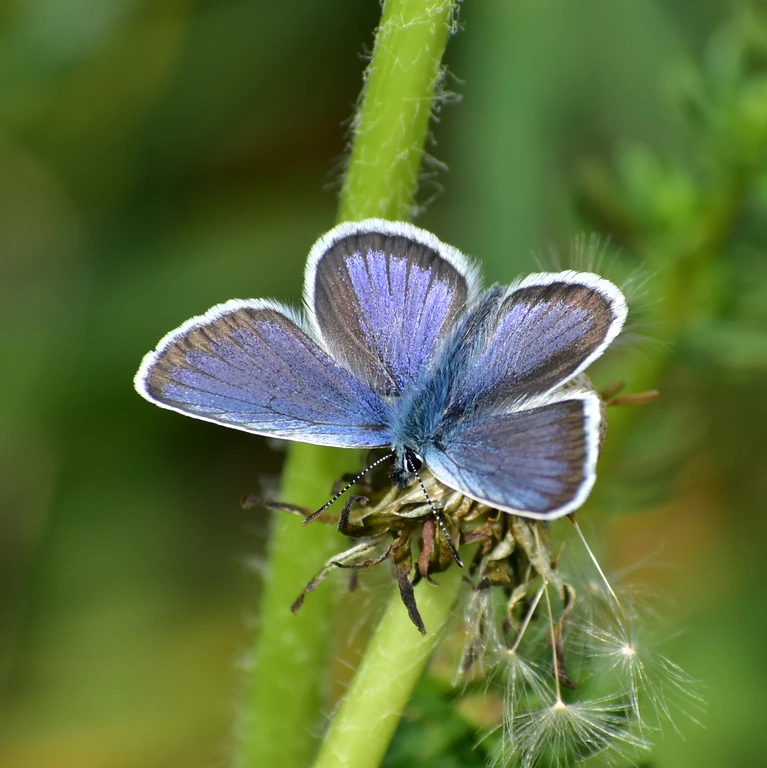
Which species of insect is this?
Plebejus argus
